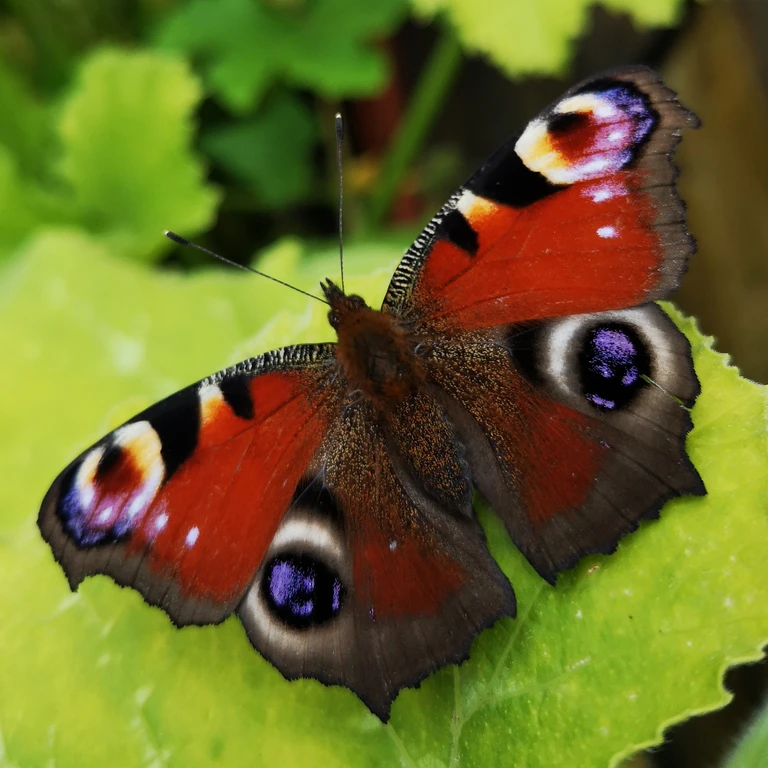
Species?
Aglais io
